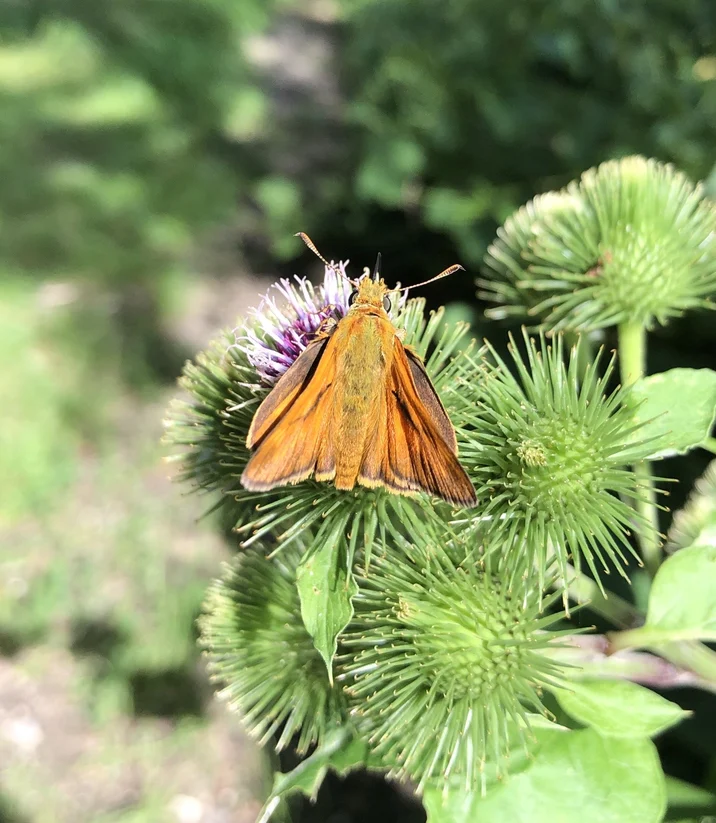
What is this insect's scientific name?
Ochlodes sylvanus (also Ochlodes venata)
